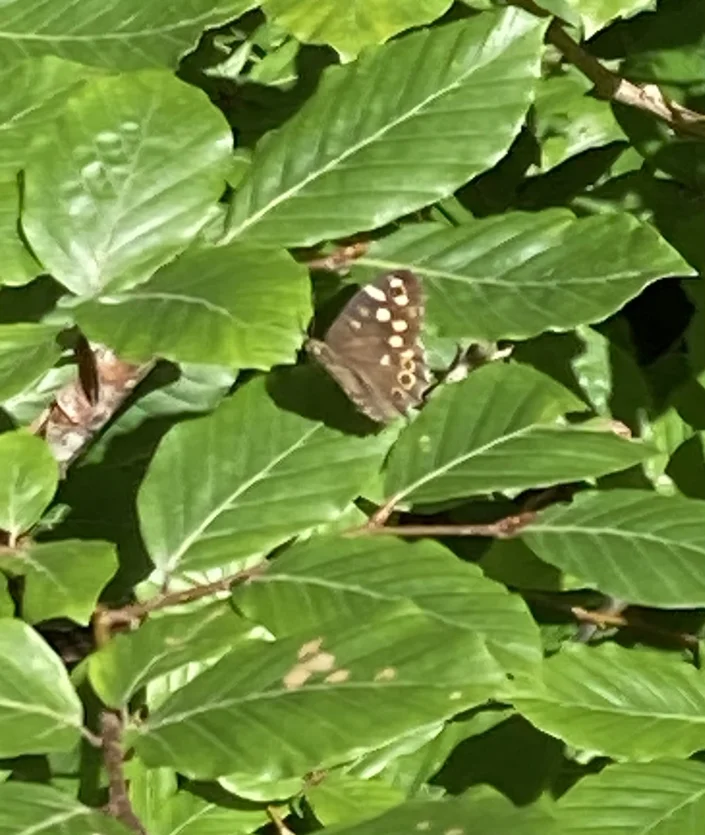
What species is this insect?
Pararge aegeria
